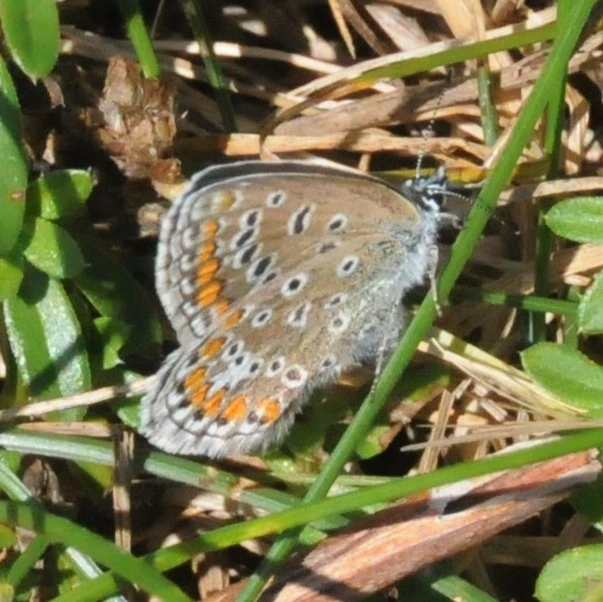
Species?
Polyommatus icarus
